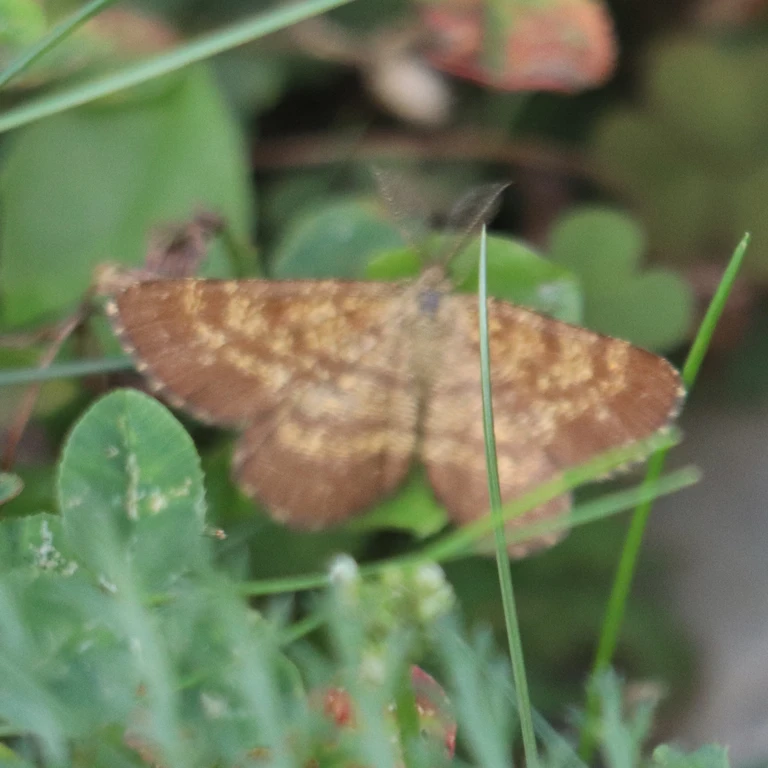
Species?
Ematurga atomaria
